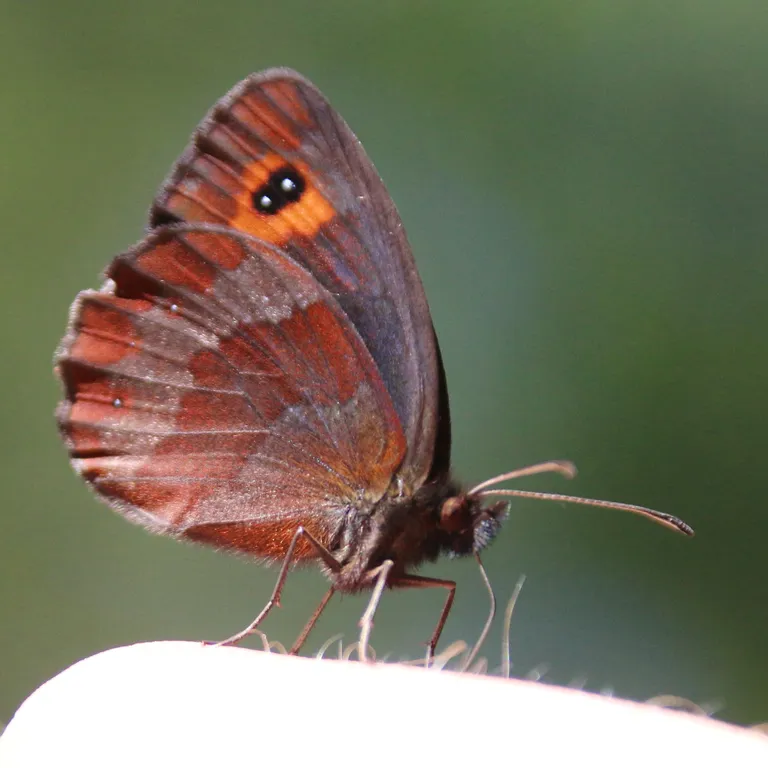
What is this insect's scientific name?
Erebia aethiops
